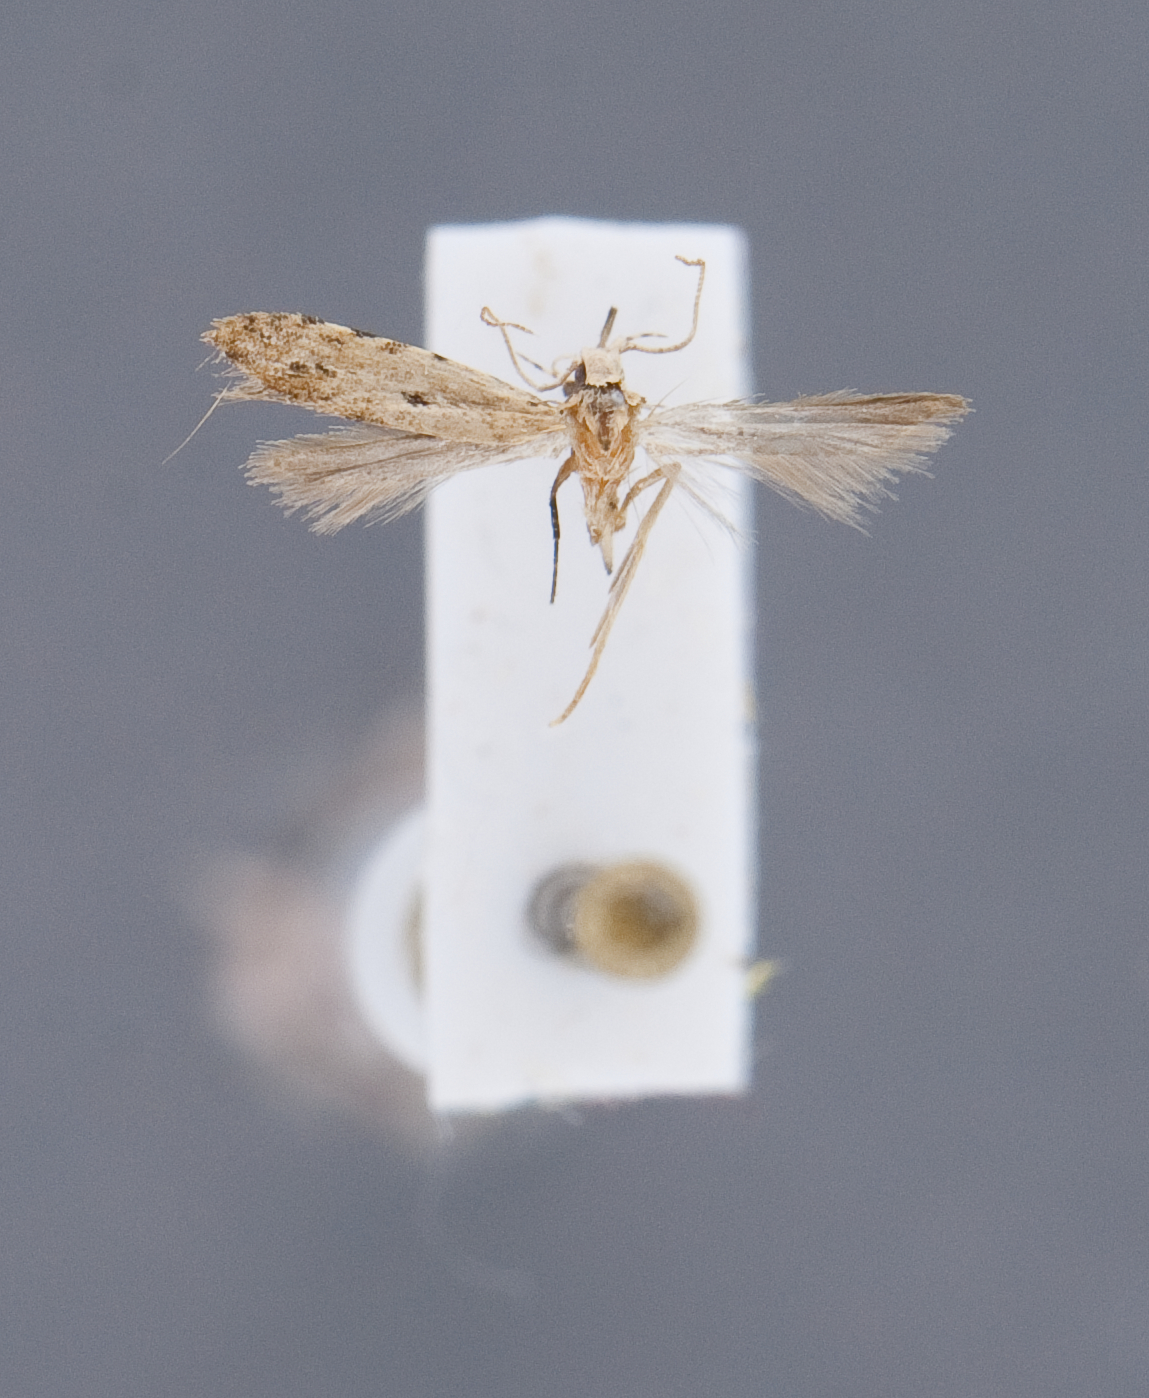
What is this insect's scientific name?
Hypatima acris
